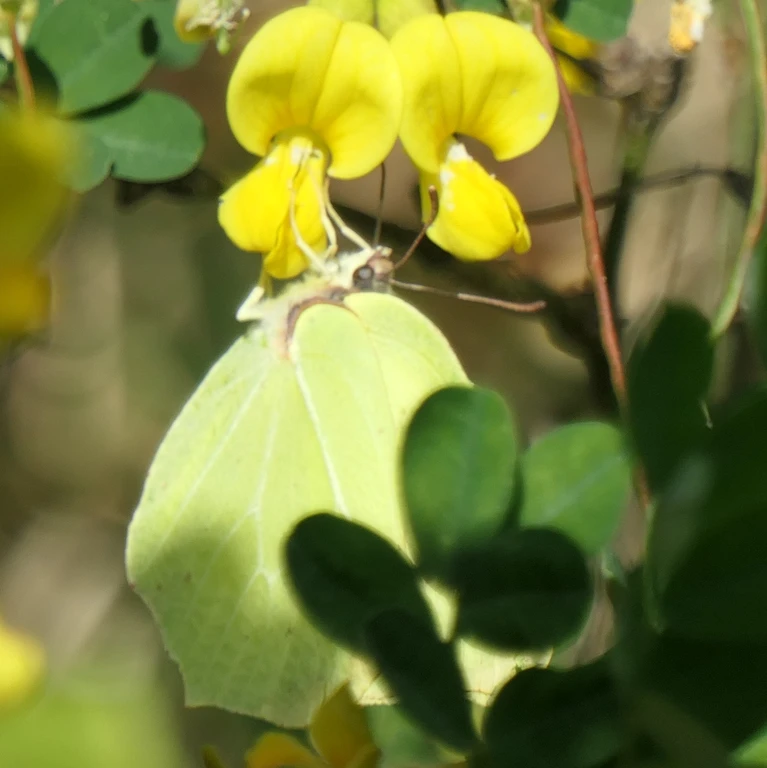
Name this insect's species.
Gonepteryx rhamni
